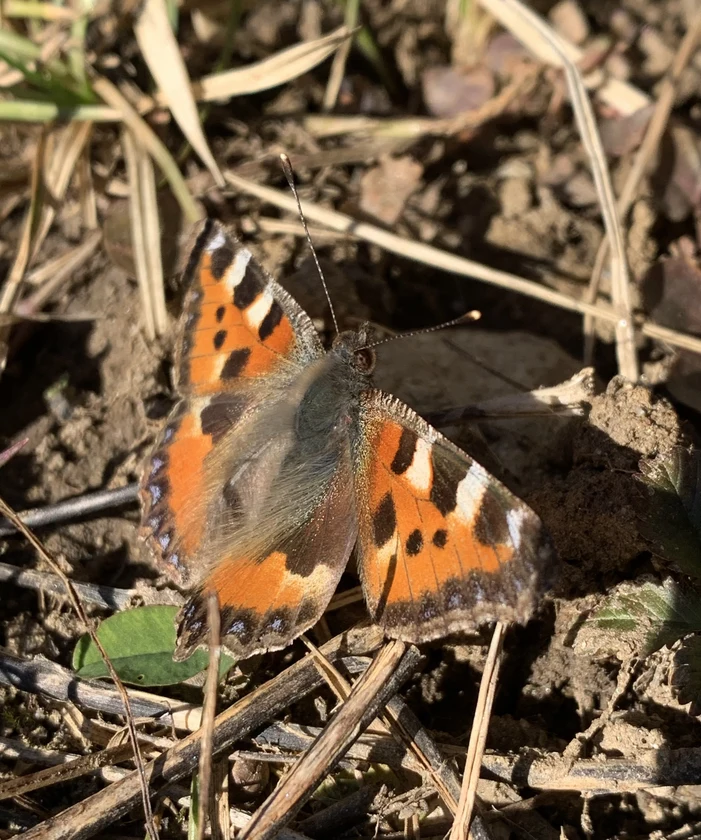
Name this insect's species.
Aglais urticae
